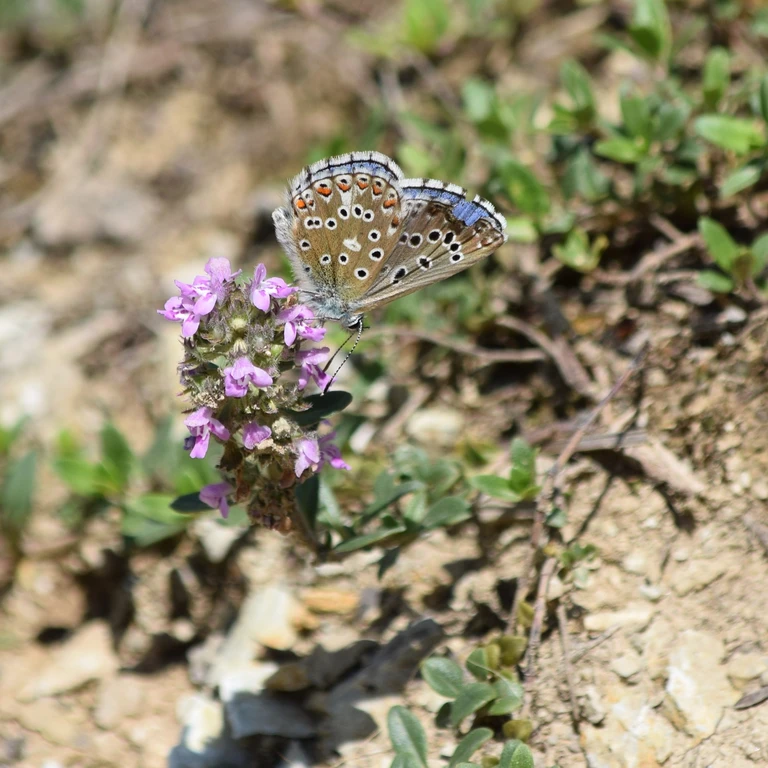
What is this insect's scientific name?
Lysandra bellargus
